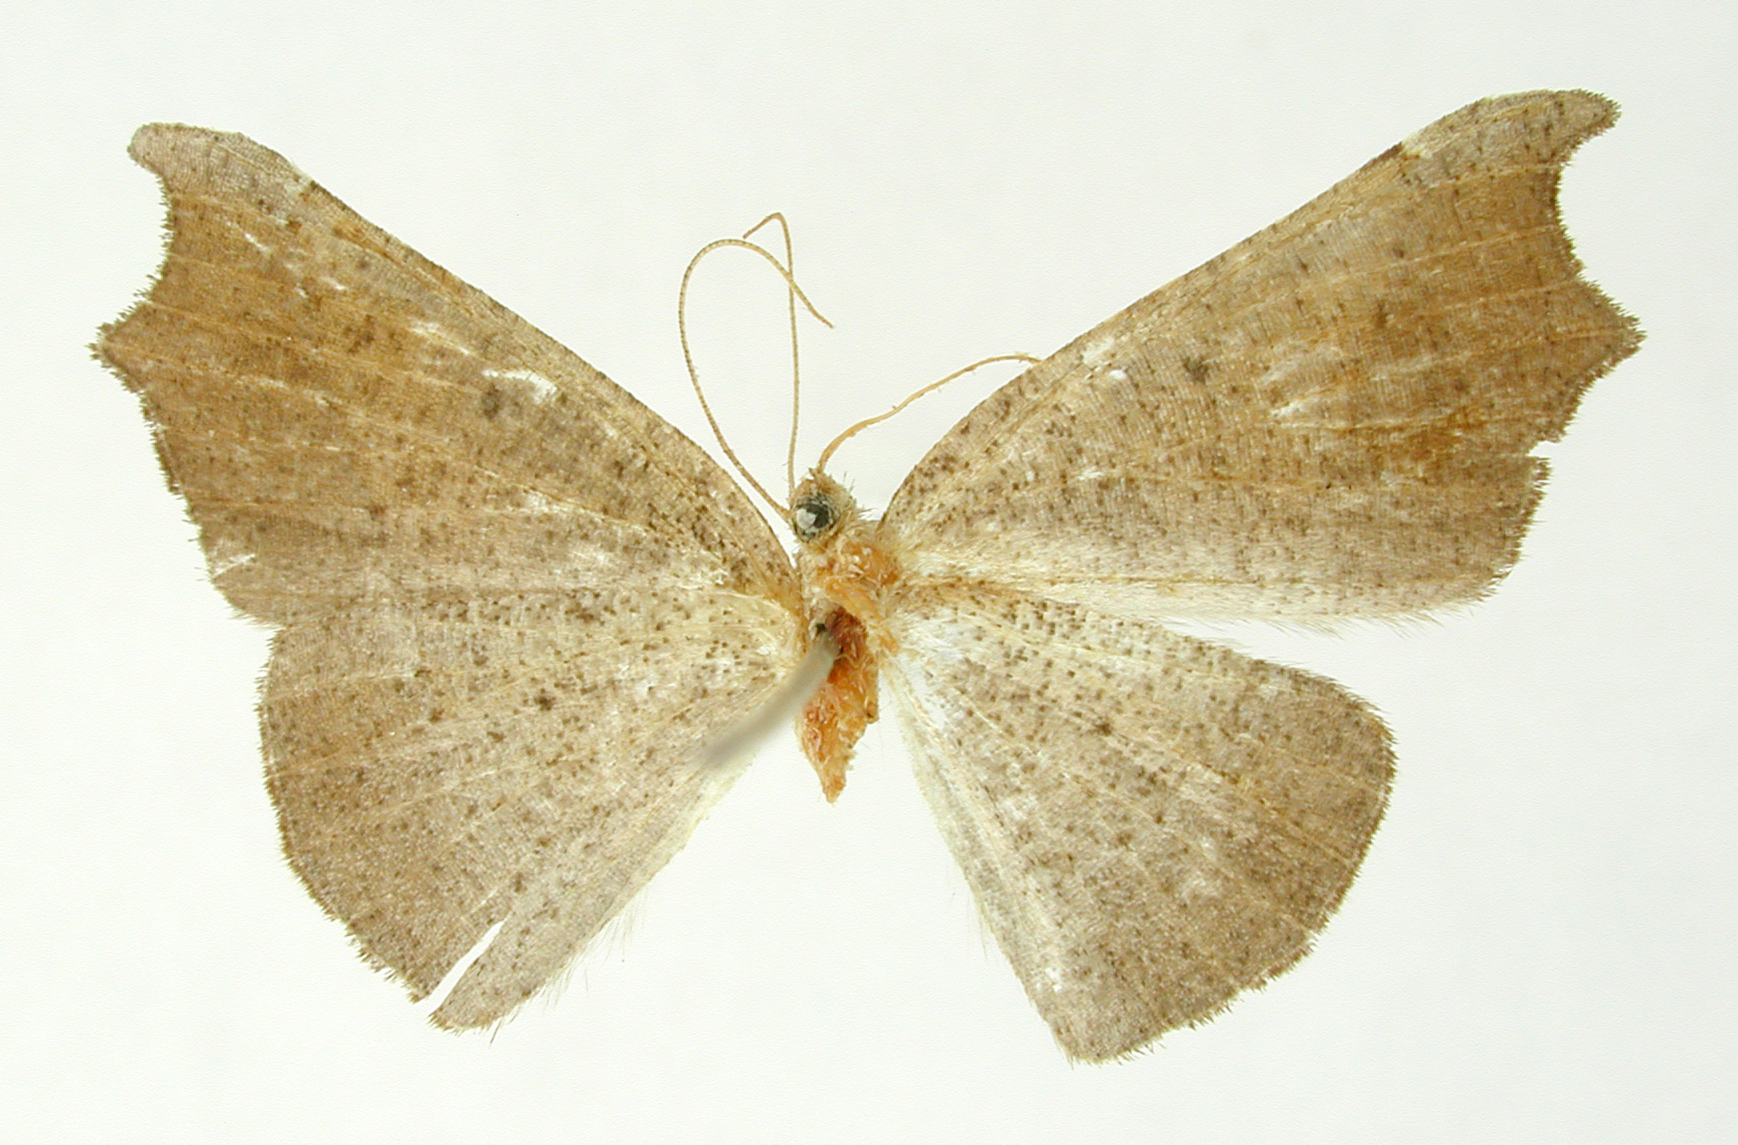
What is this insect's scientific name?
Mychonia excisa
